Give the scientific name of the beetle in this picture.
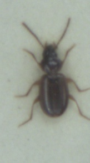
Trechus obtusus
